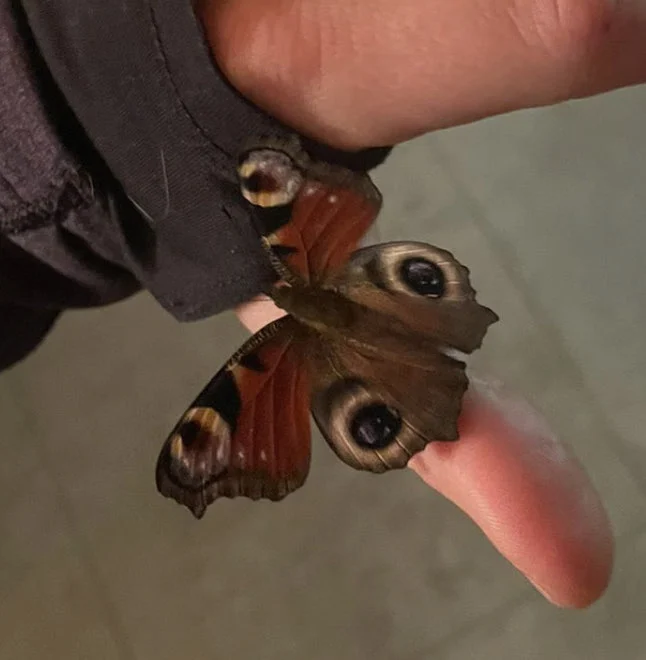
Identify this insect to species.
Aglais io
